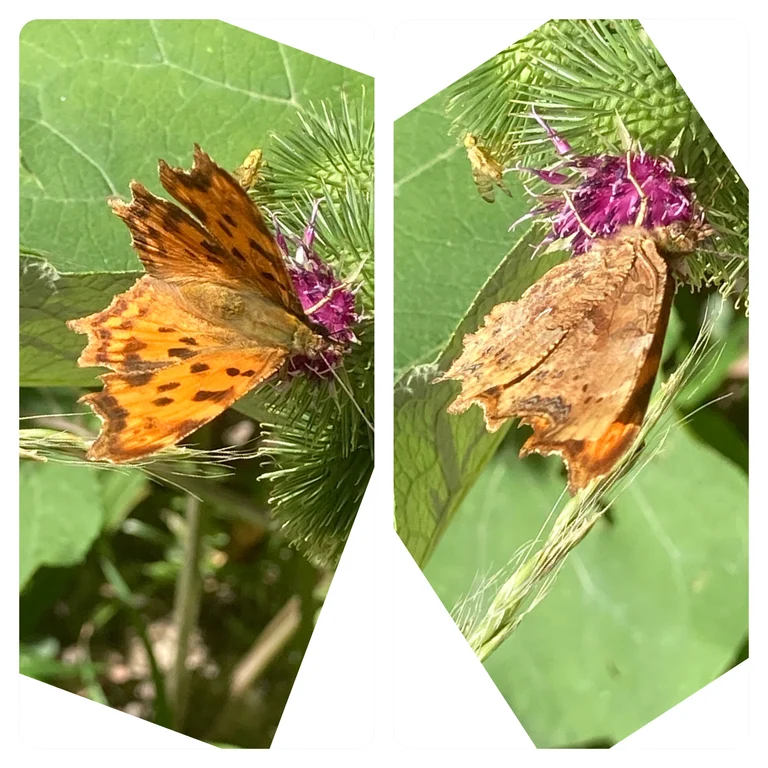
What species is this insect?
Polygonia c-album
